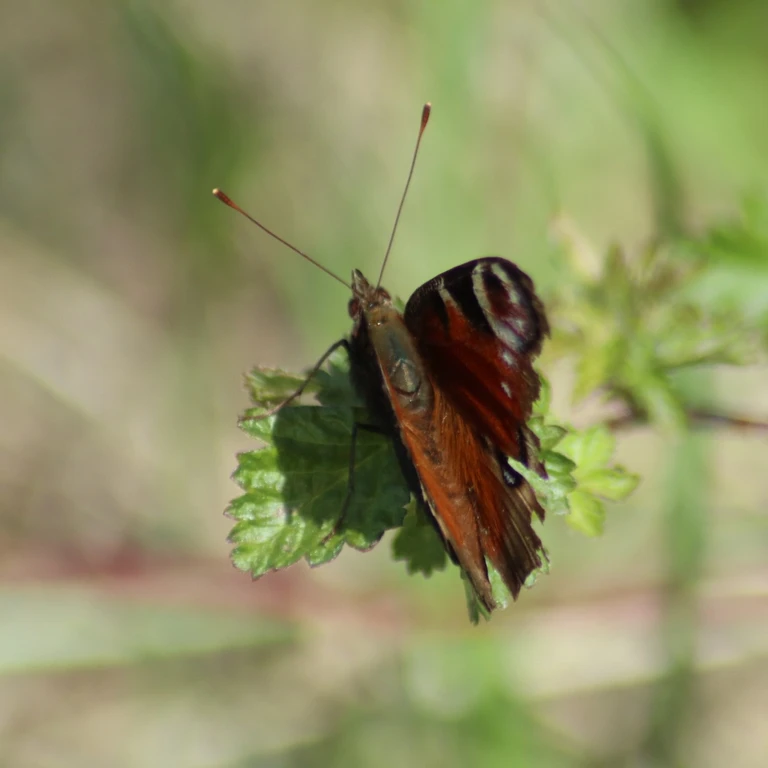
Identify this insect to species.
Aglais io
